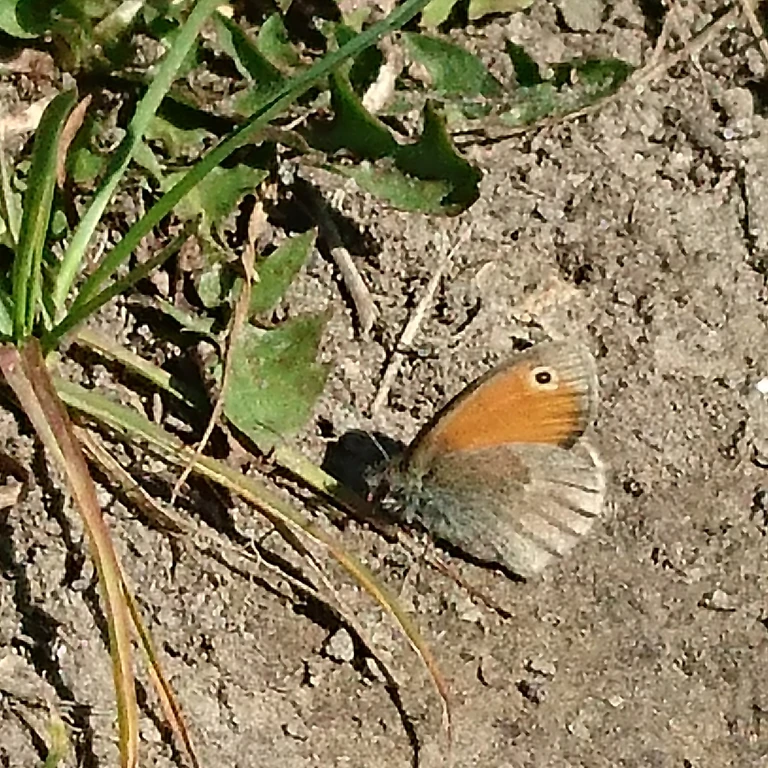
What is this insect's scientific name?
Coenonympha pamphilus
